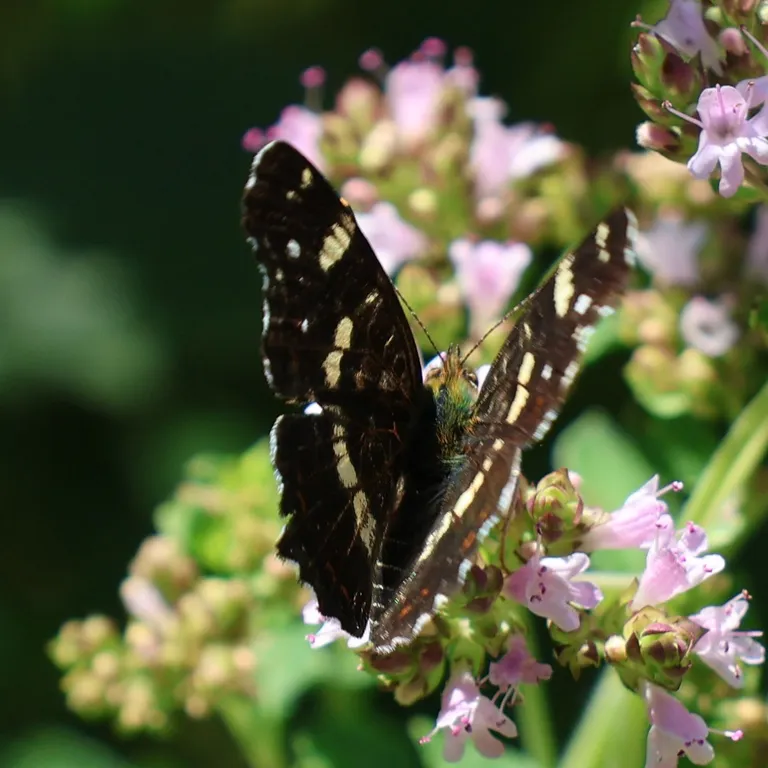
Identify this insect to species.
Araschnia levana
